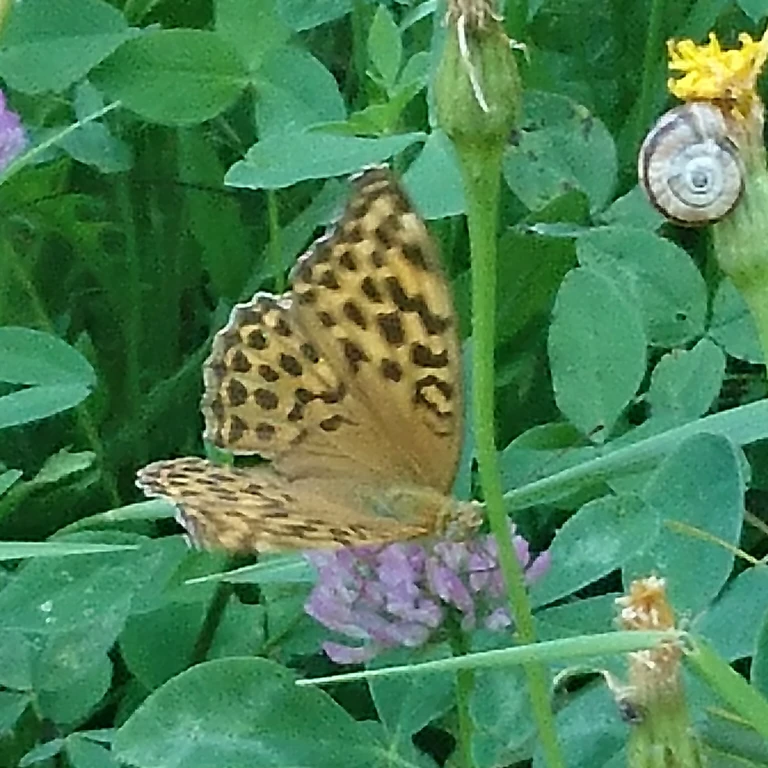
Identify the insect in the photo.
Argynnis paphia
